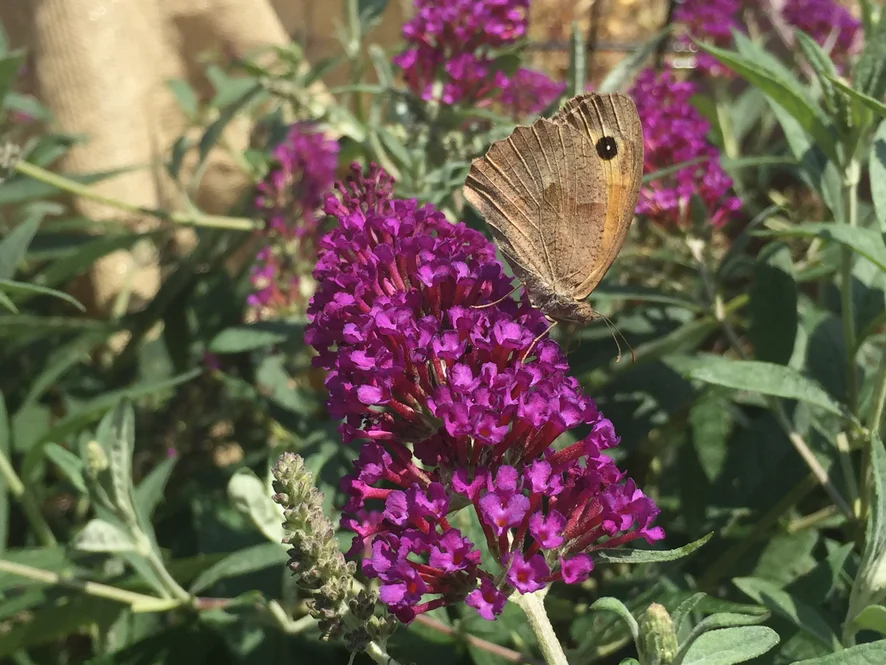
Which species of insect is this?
Maniola jurtina
